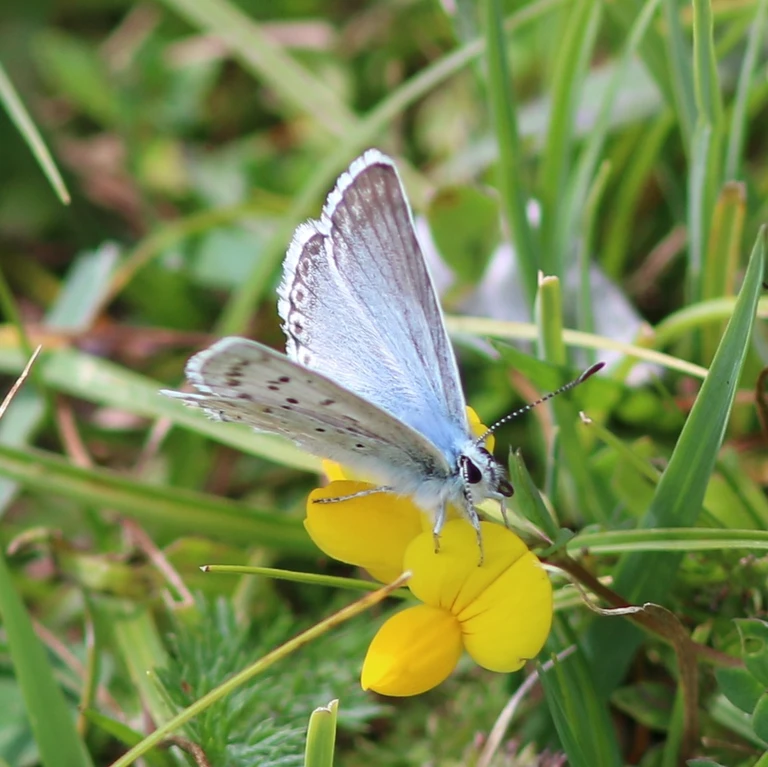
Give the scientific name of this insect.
Lysandra coridon
